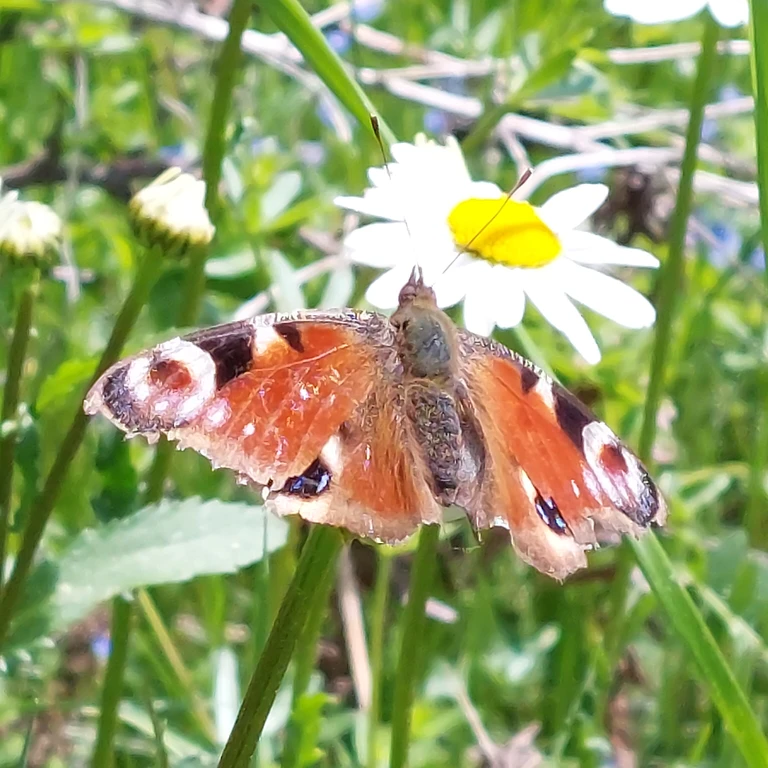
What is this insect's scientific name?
Aglais io
